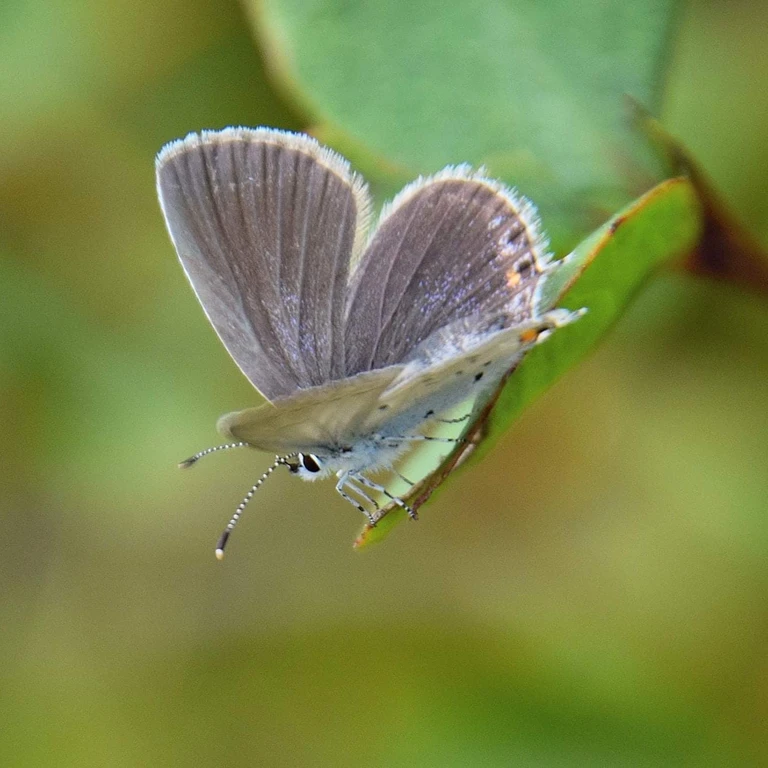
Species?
Cupido argiades (also Elkalyce argiades)
